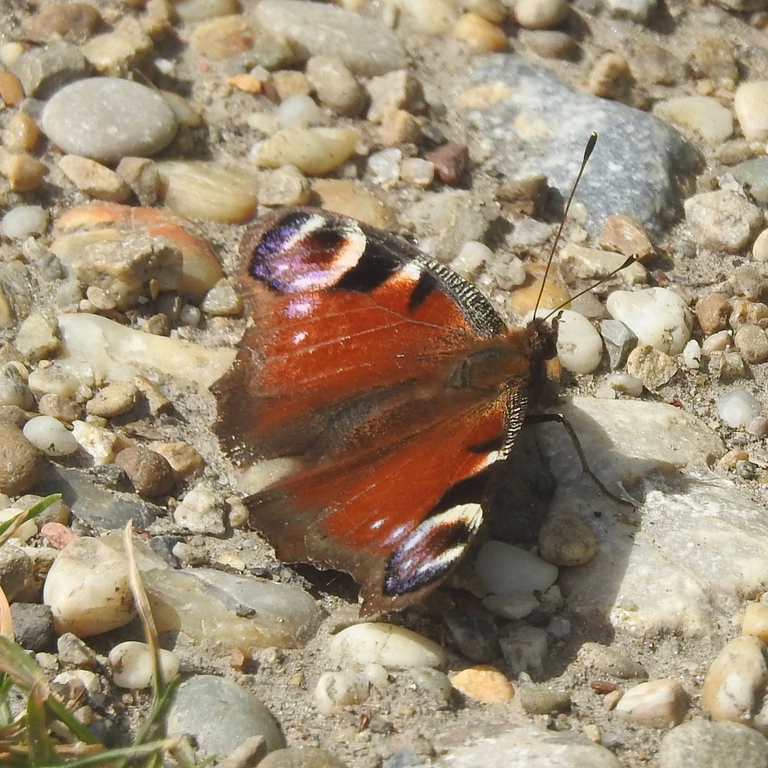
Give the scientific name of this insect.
Aglais io
